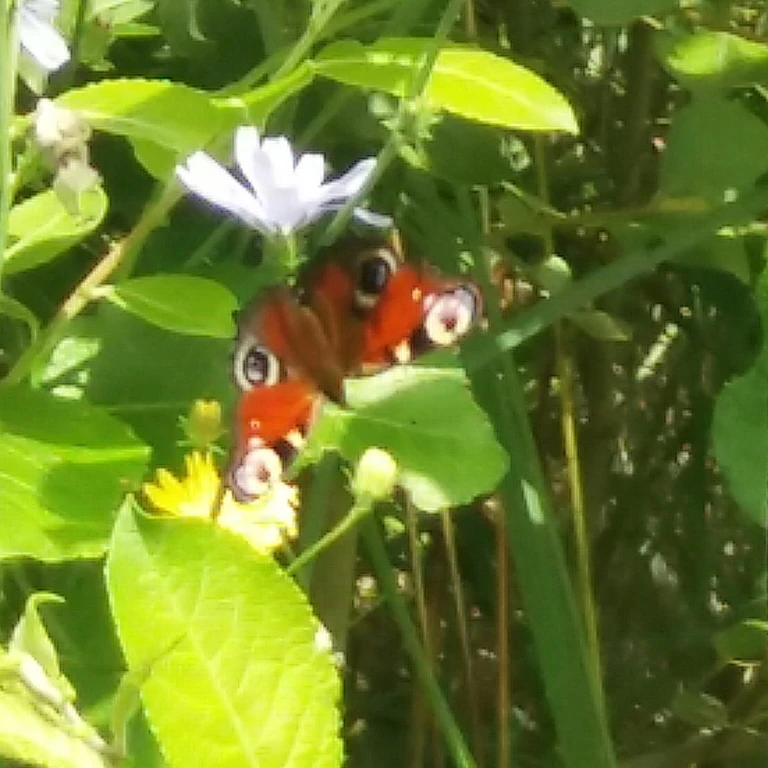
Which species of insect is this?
Aglais io
